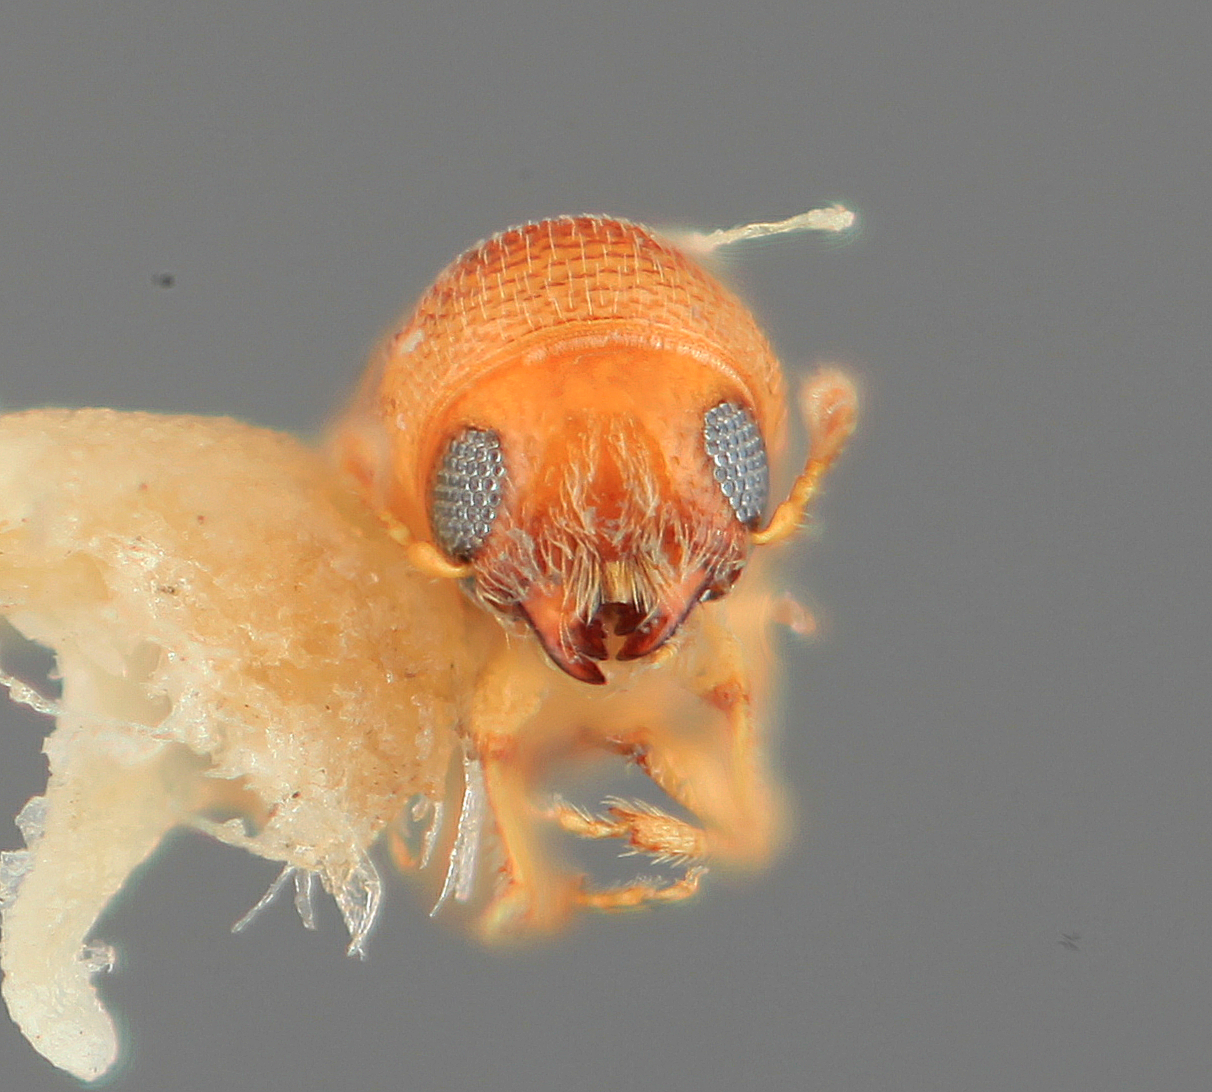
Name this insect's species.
Araptus cuspidus
